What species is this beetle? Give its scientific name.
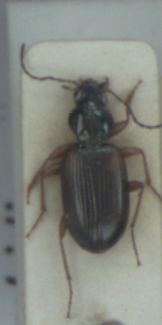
Bembidion tetracolum
